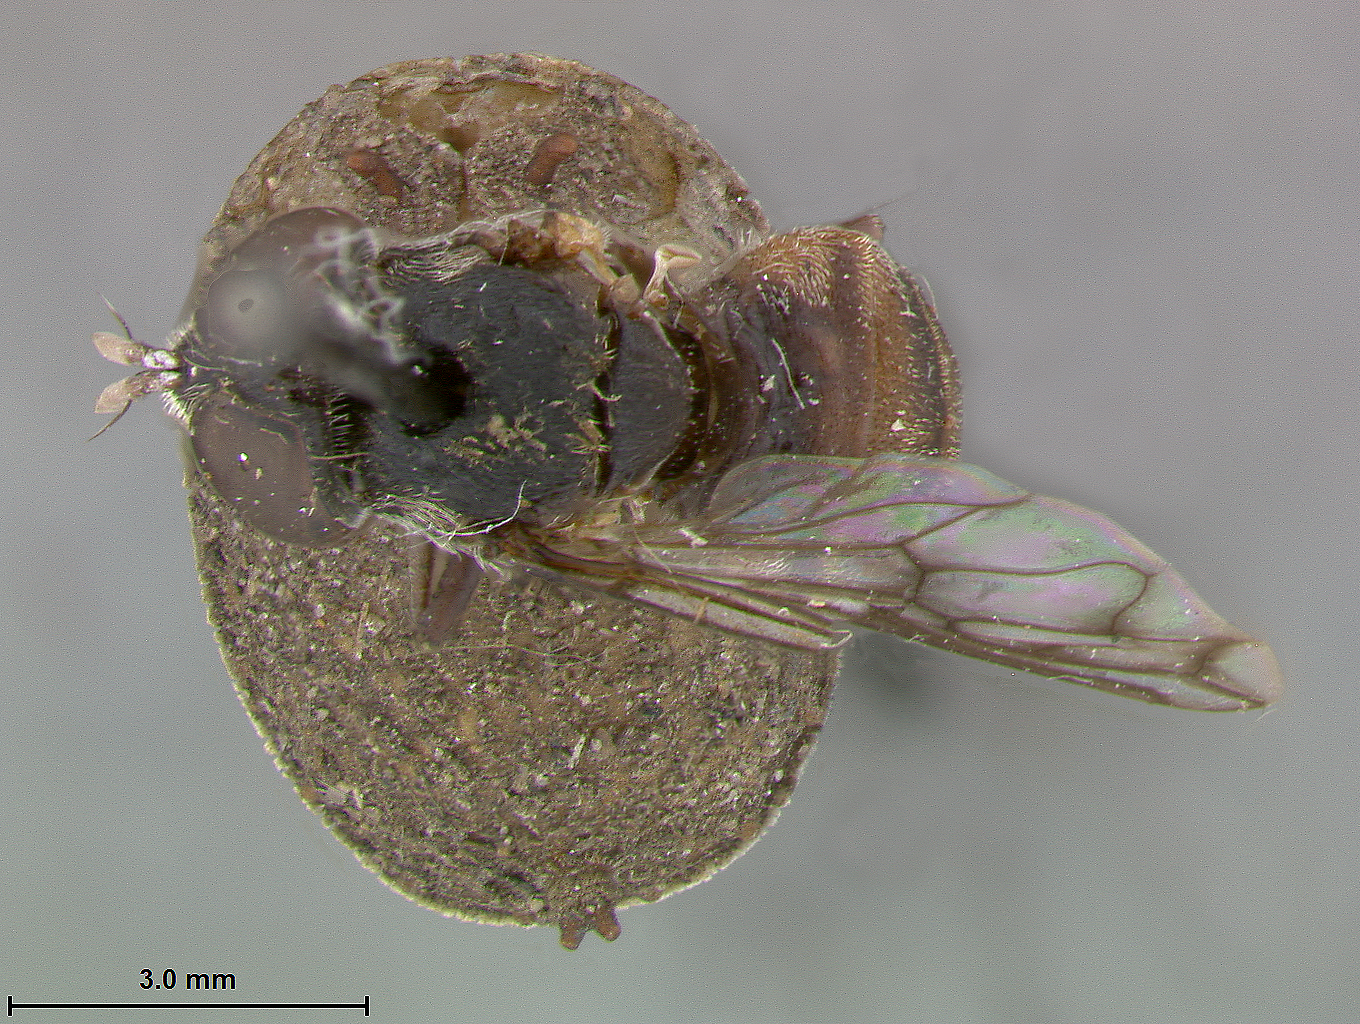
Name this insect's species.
Microdon brachycerus
